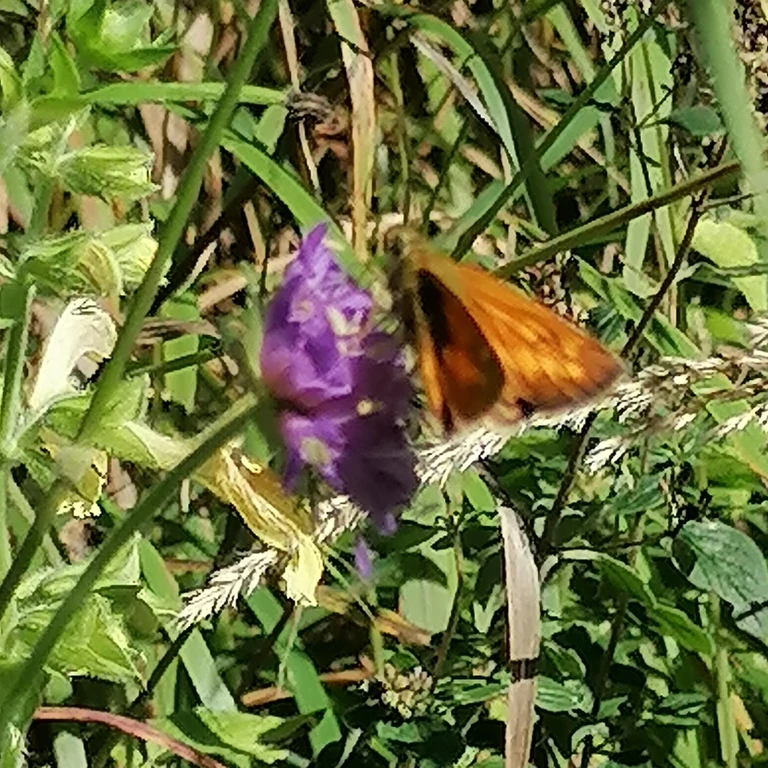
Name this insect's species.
Ochlodes sylvanus (also Ochlodes venata)
